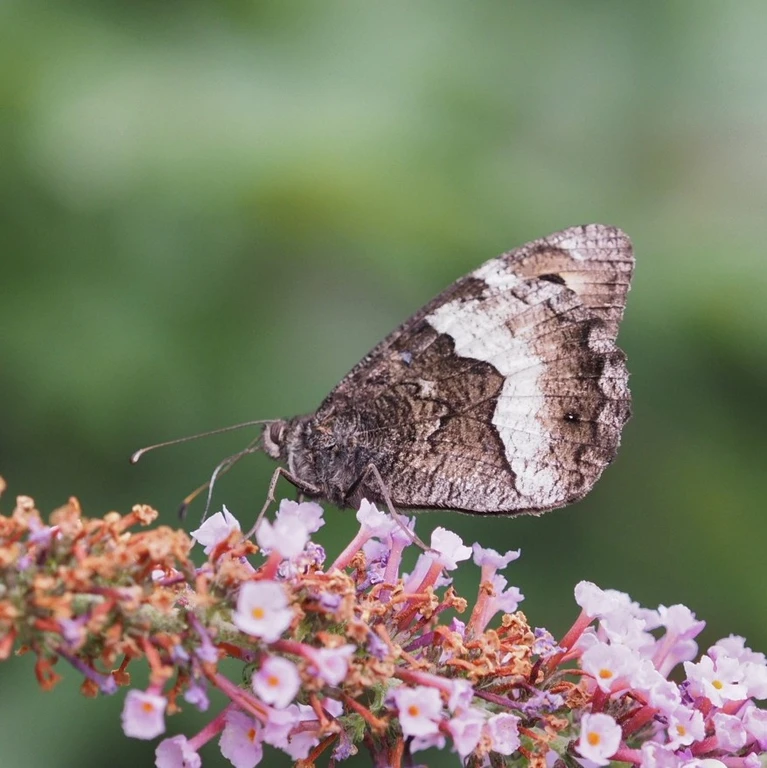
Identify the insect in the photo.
Hipparchia alcyone
